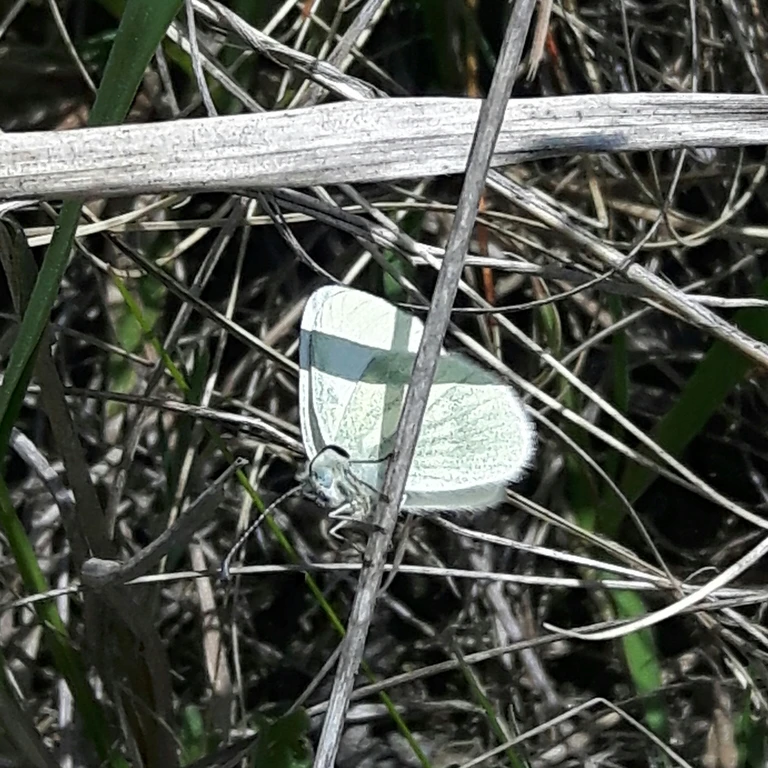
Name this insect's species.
Leptidea sinapis/juvernica
